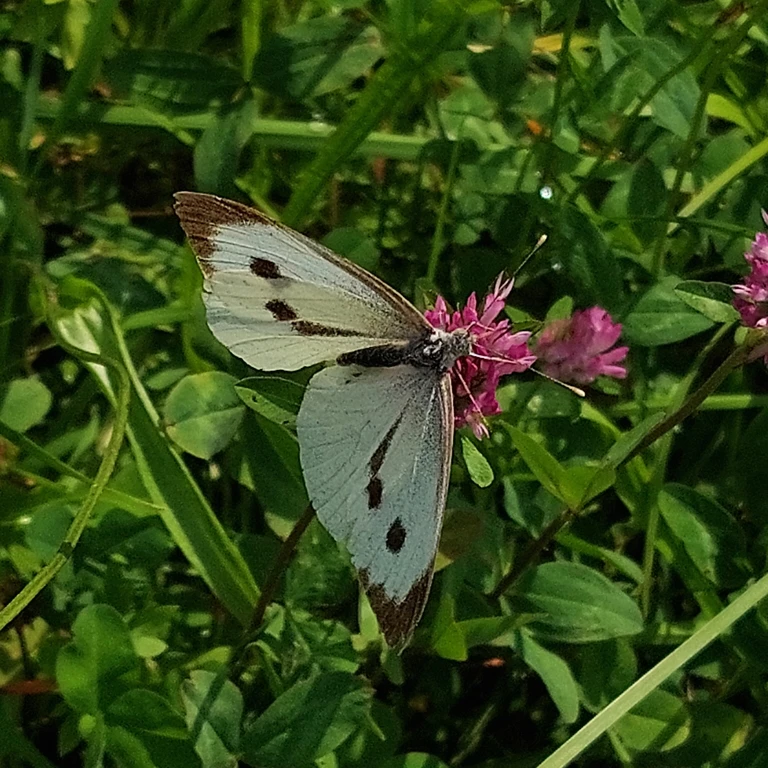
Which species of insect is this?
Pieris brassicae
